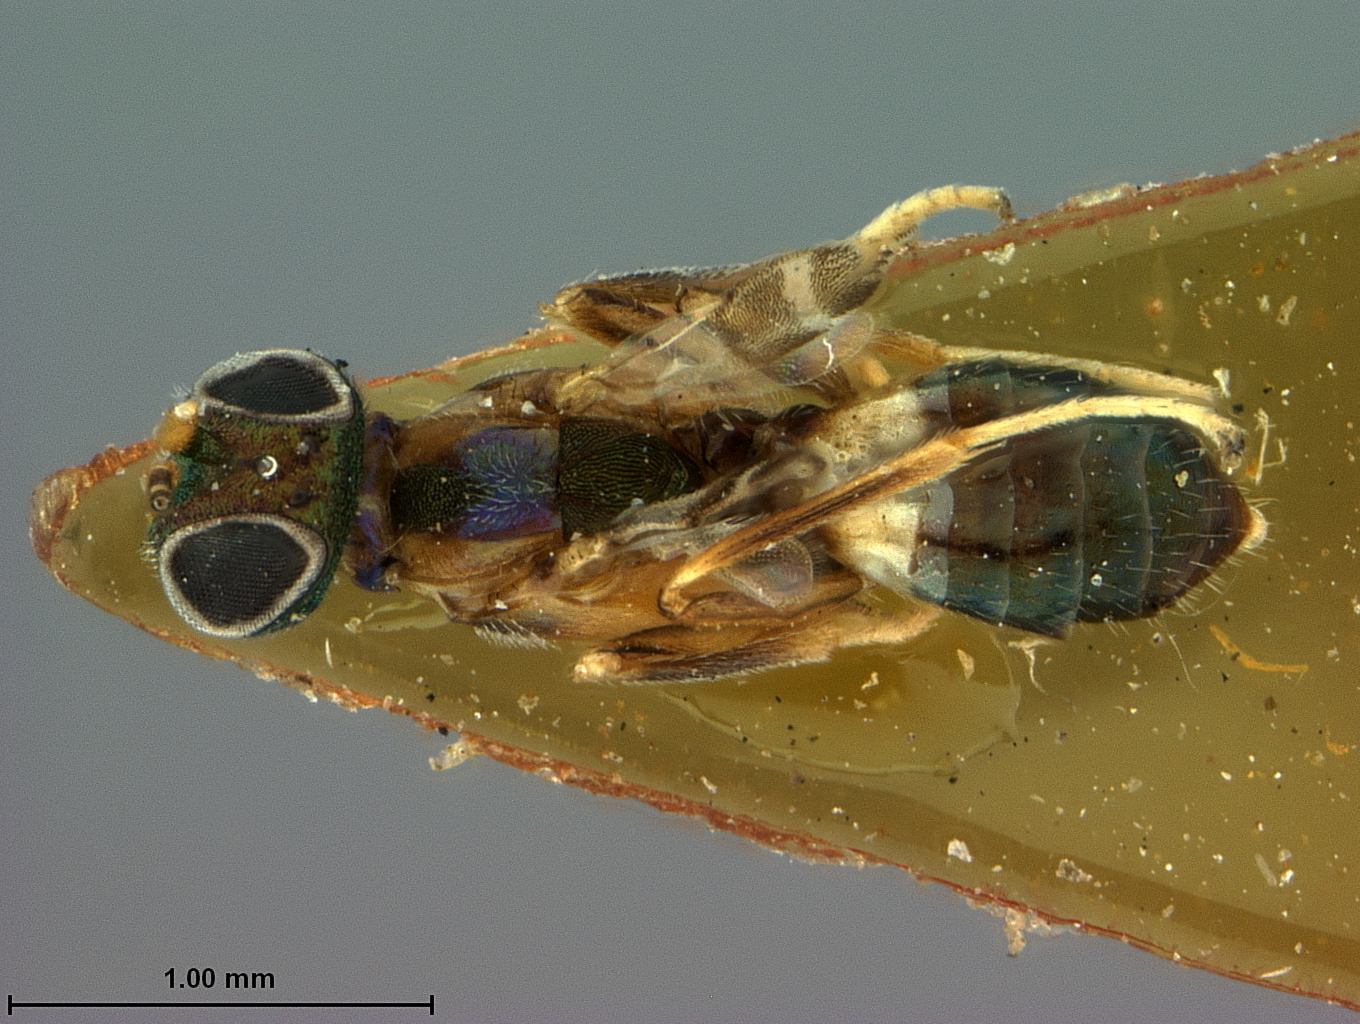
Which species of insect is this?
Anastatus gastropachae
